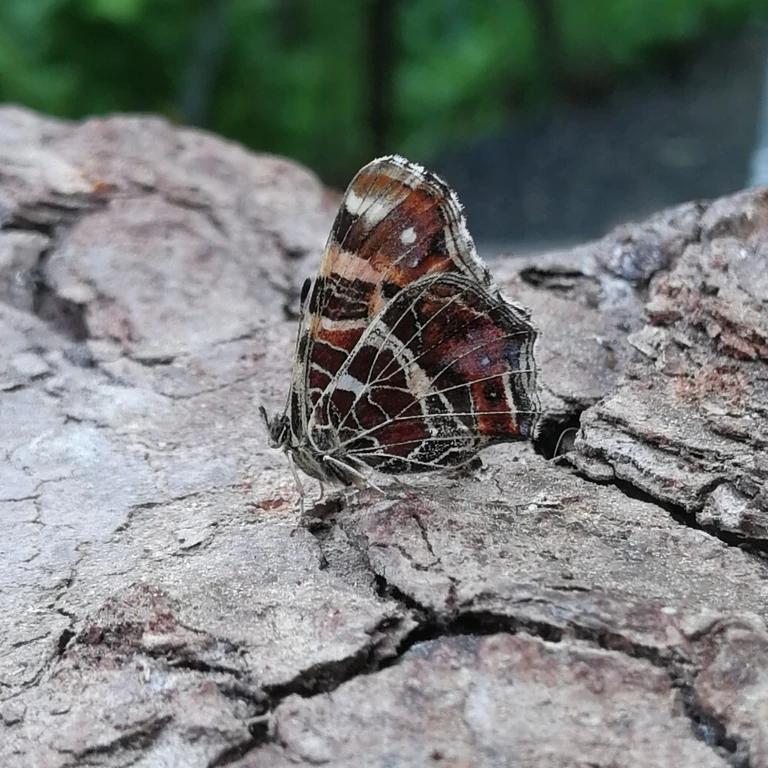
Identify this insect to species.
Araschnia levana
